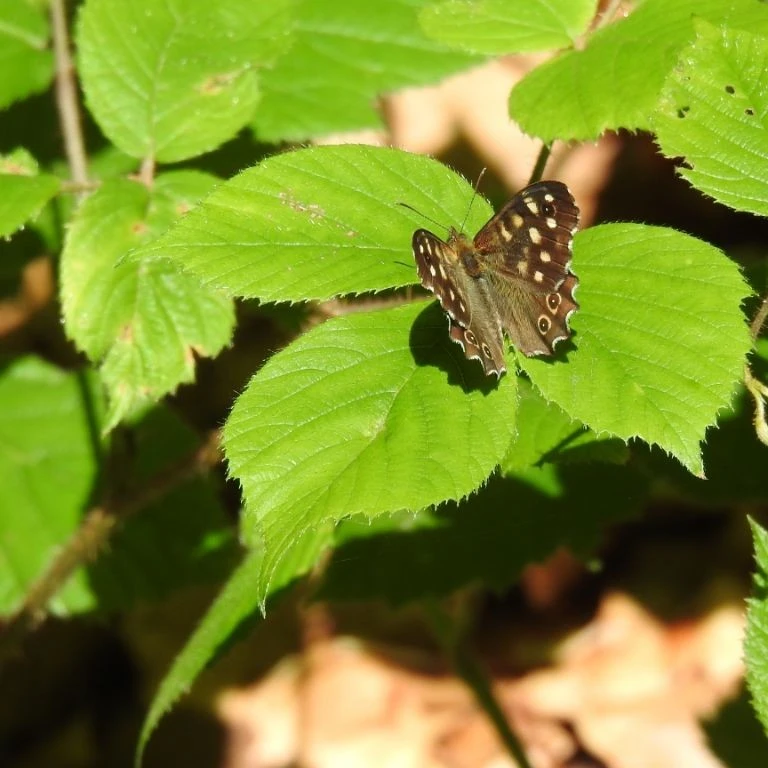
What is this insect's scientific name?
Pararge aegeria
